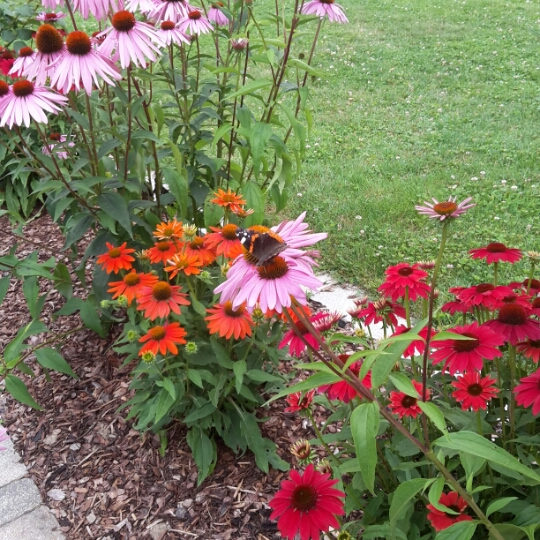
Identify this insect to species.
Vanessa atalanta
